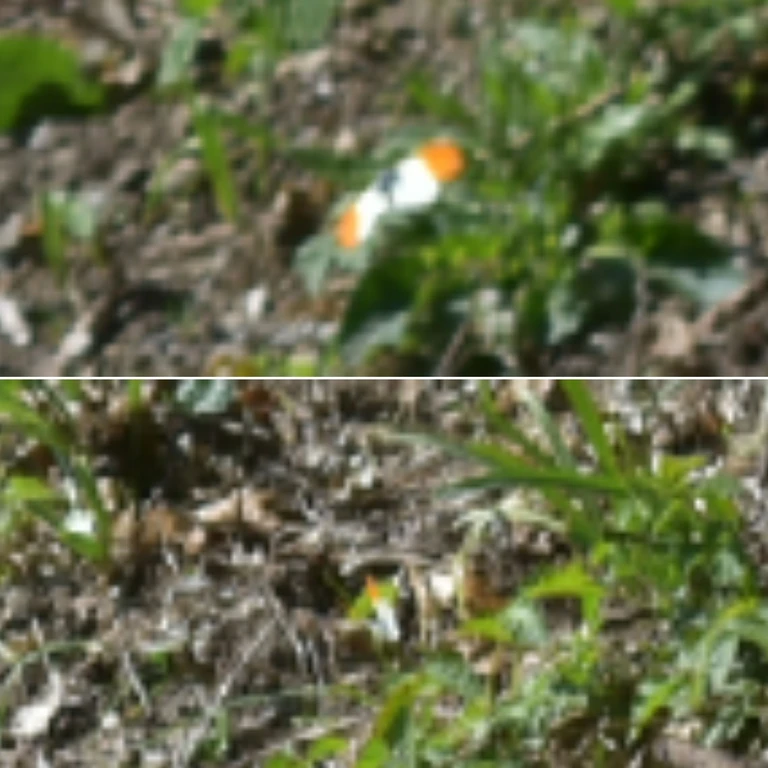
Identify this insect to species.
Anthocharis cardamines
